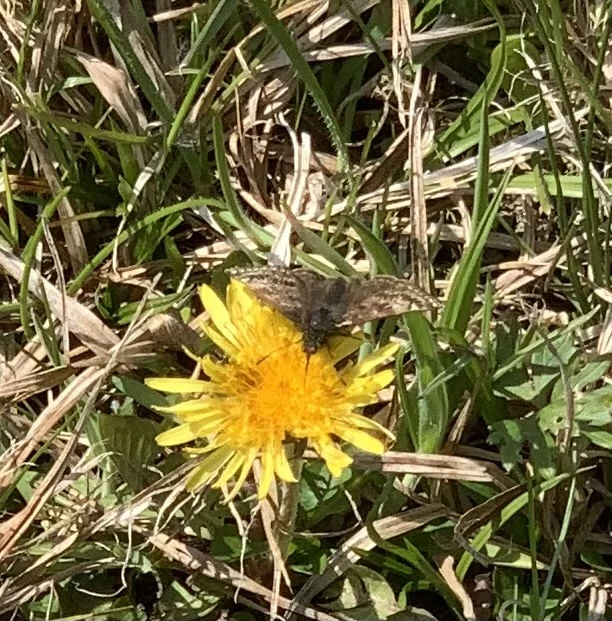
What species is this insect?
Erynnis tages
